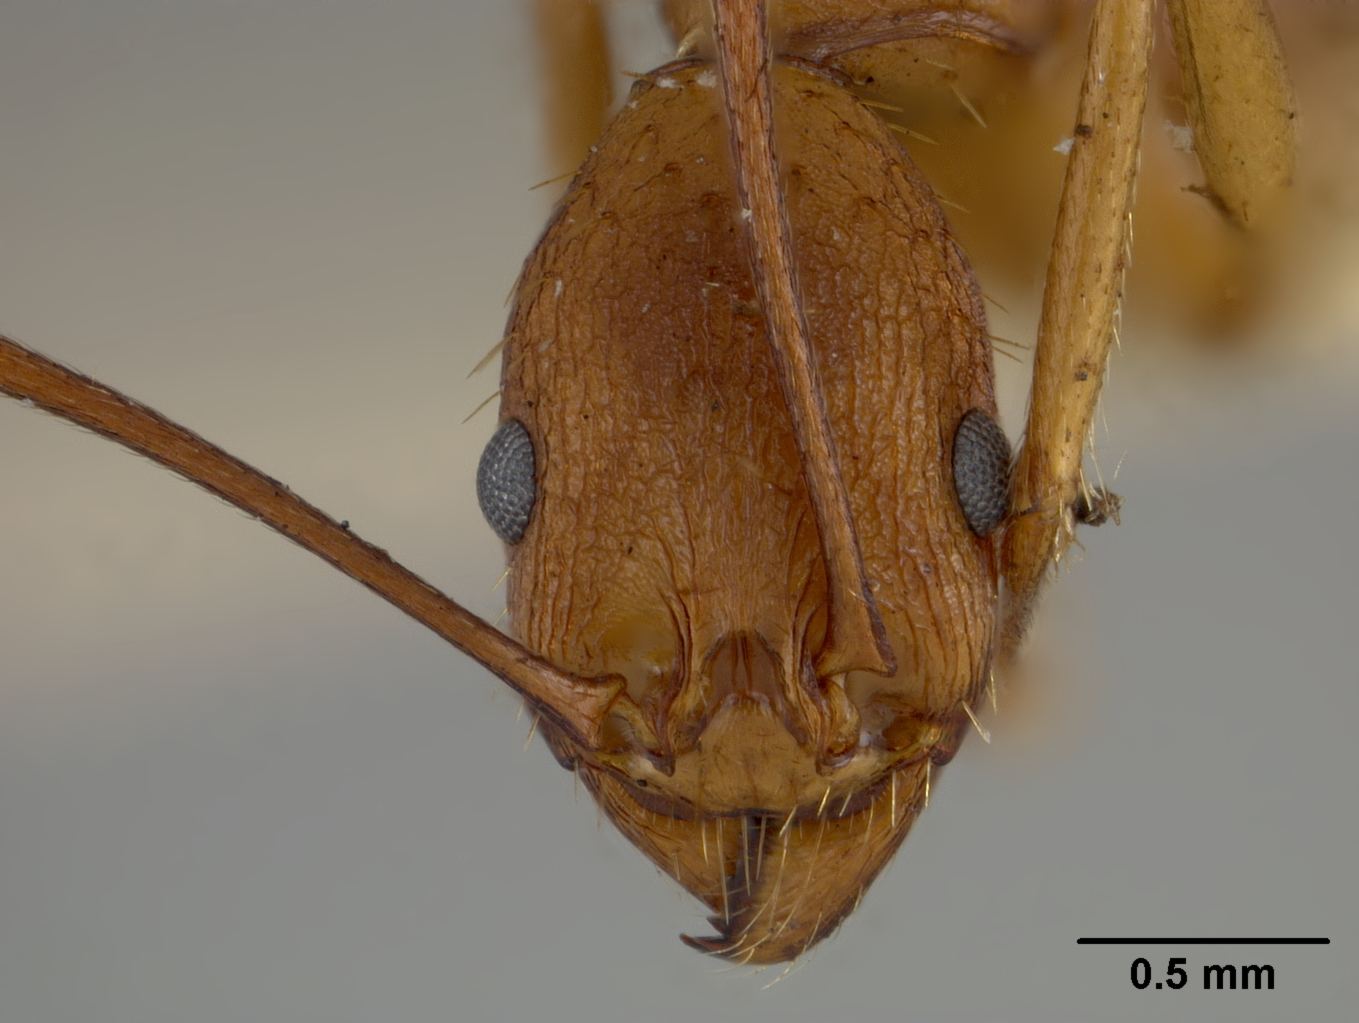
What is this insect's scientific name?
Aphaenogaster huachucana
